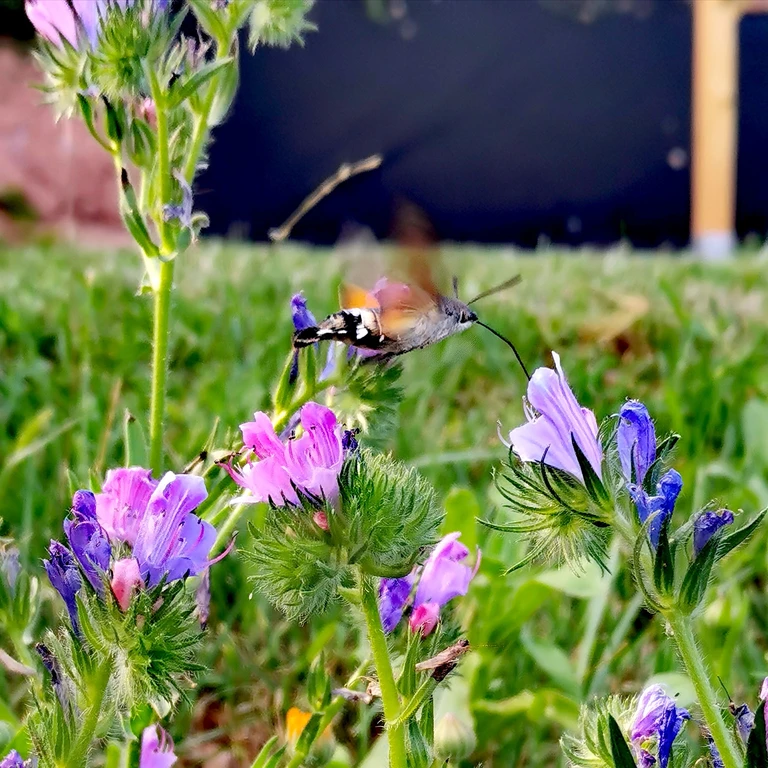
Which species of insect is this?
Macroglossum stellatarum
